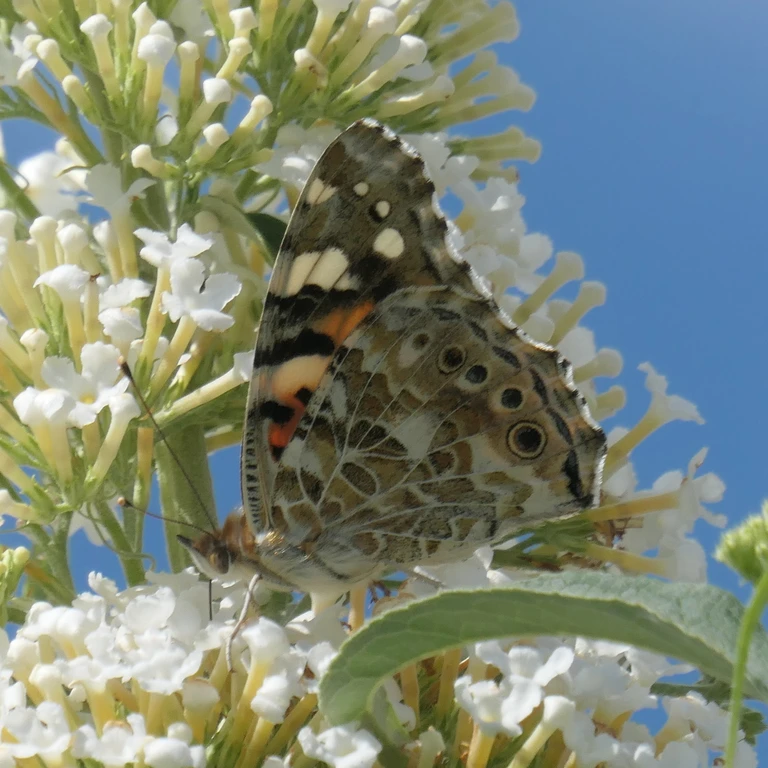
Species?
Vanessa cardui
